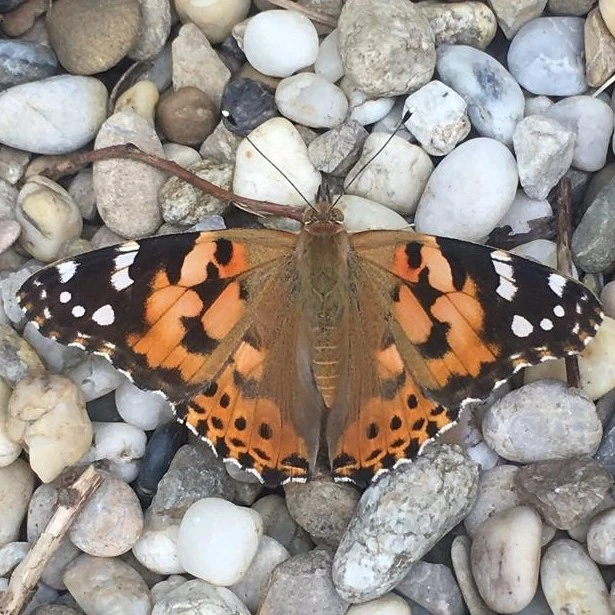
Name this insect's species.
Vanessa cardui
